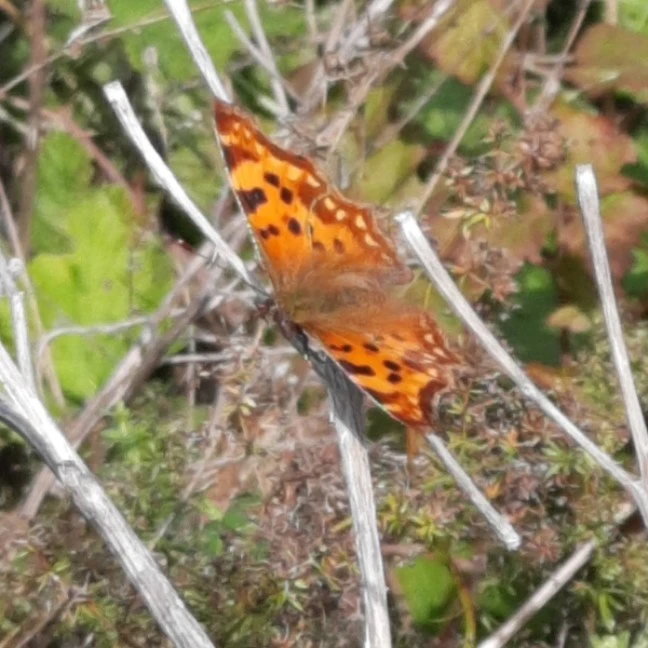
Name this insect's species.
Polygonia c-album
